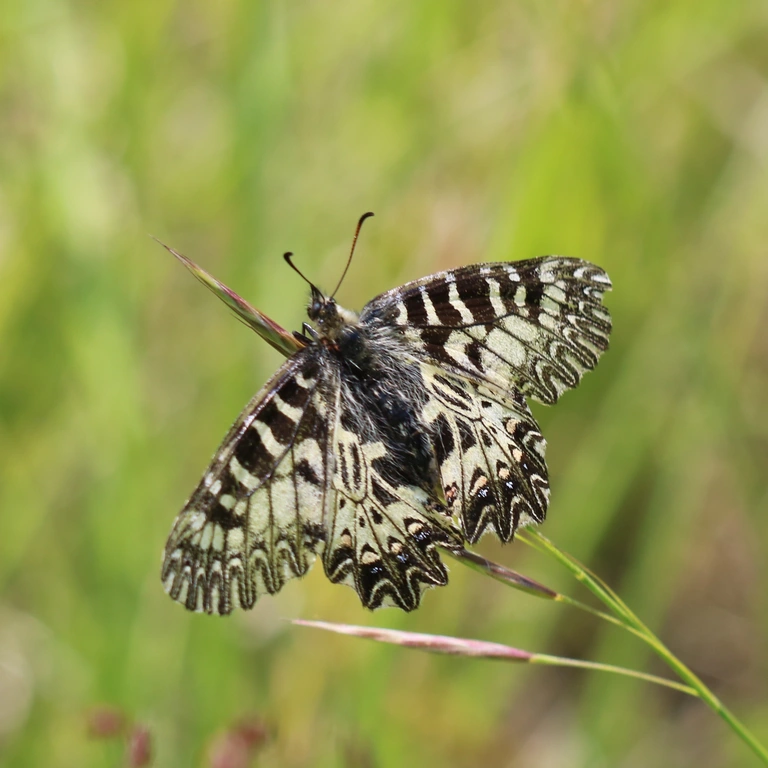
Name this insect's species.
Zerynthia polyxena
